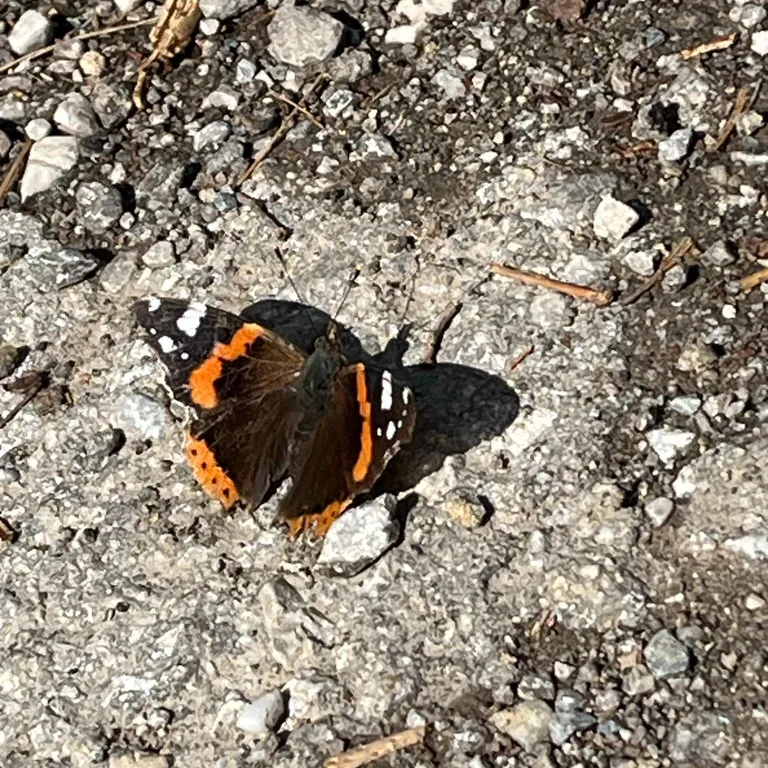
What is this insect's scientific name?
Vanessa atalanta
